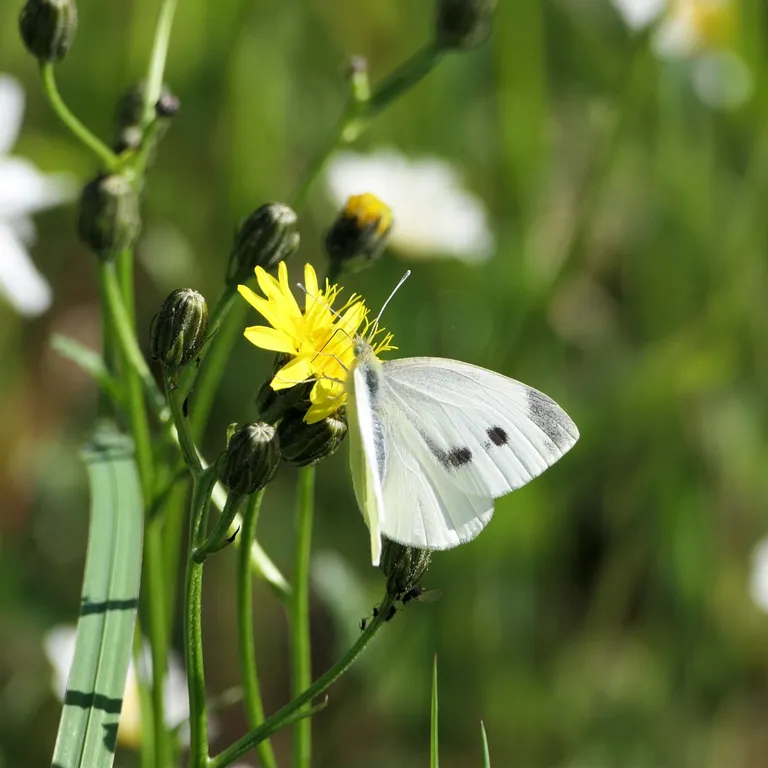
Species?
Pieris rapae
